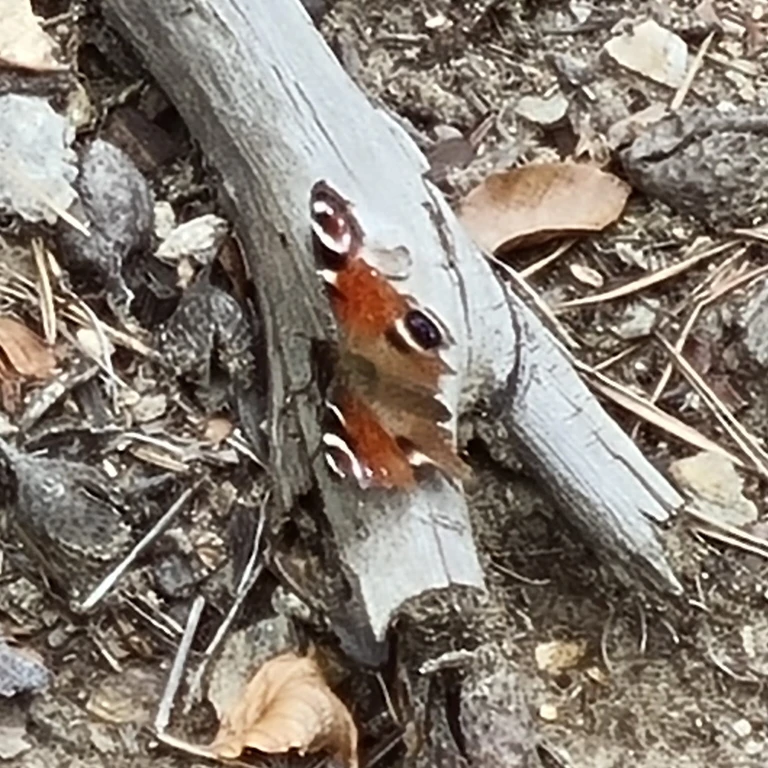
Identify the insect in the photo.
Aglais io
